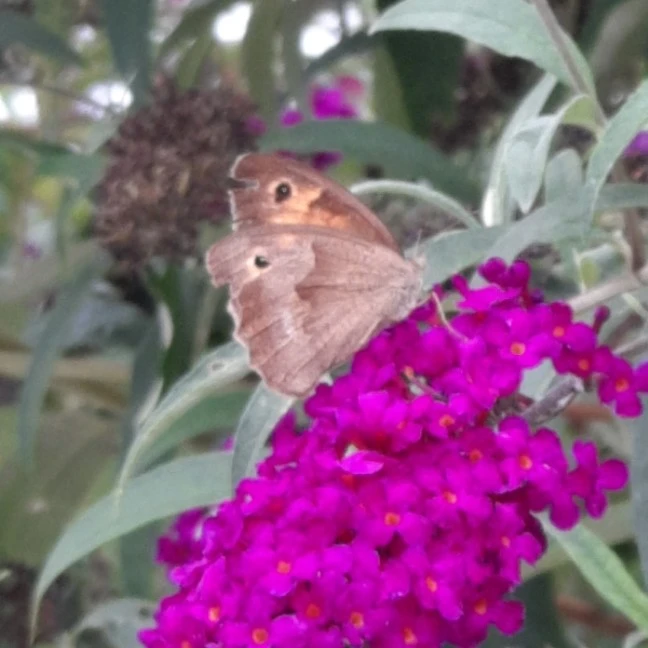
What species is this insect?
Maniola jurtina
